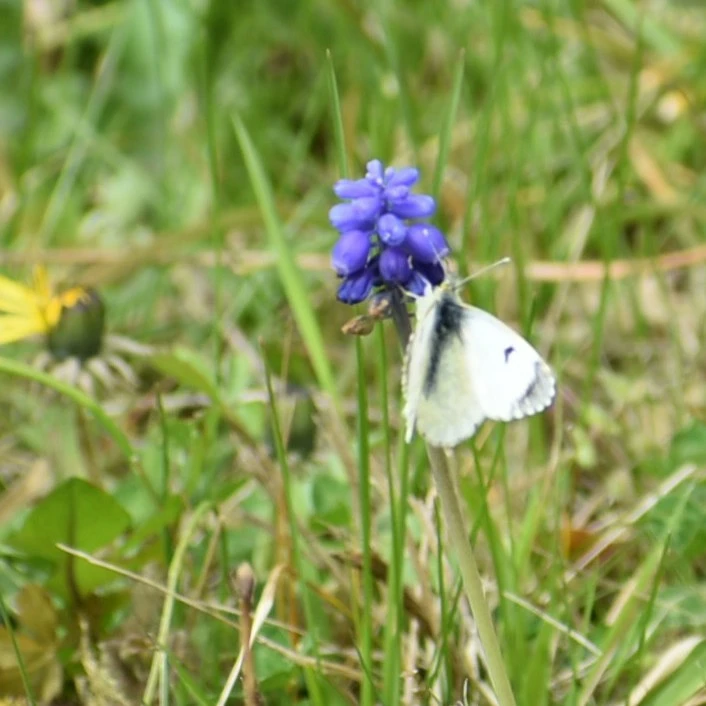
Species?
Anthocharis cardamines
